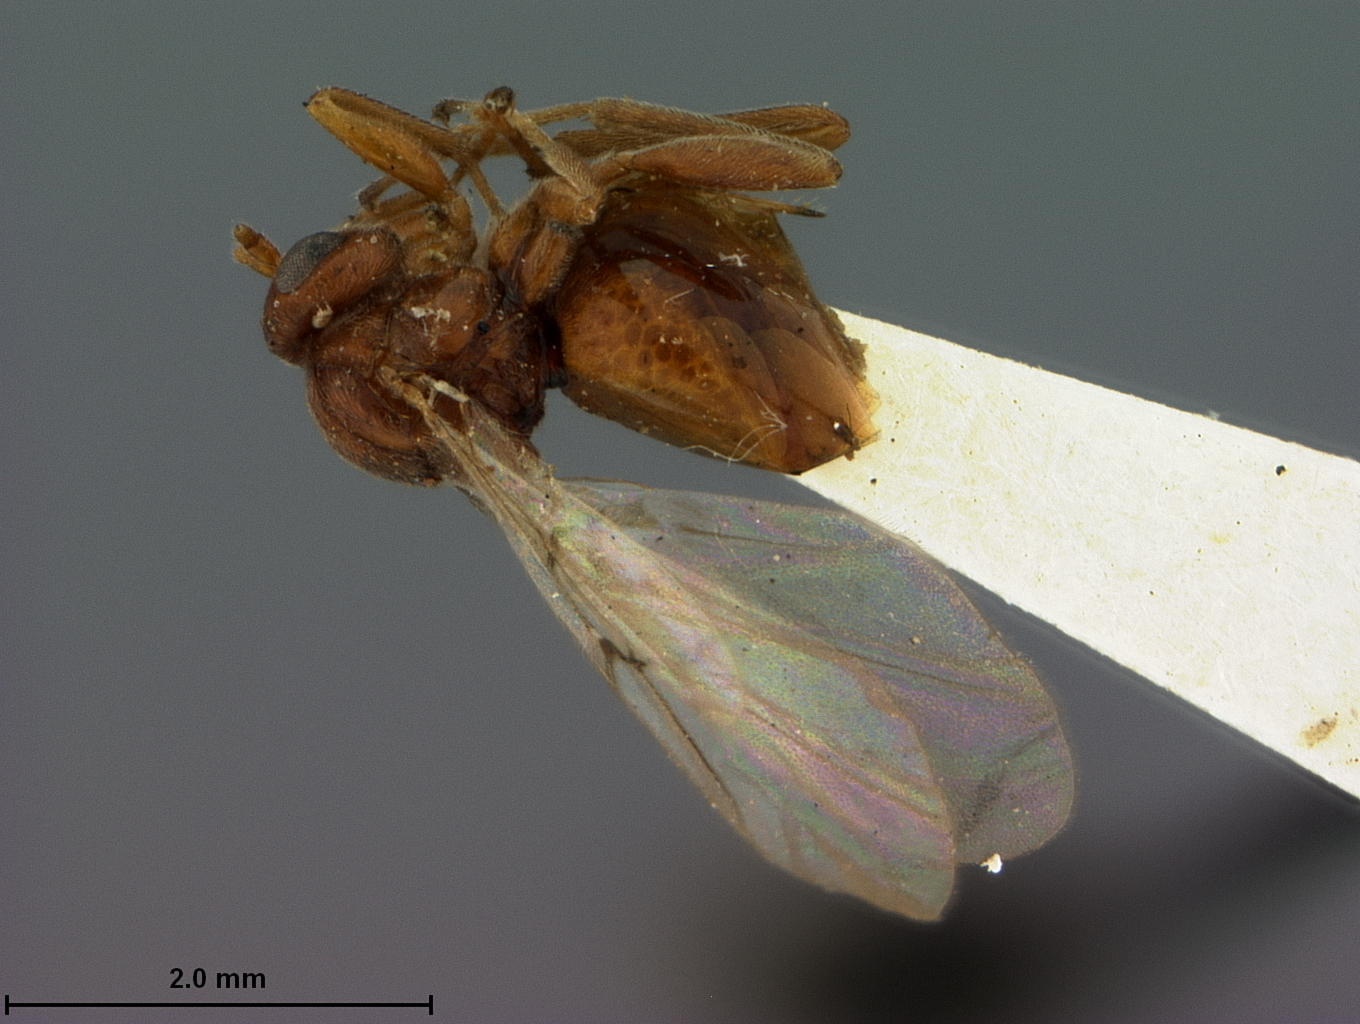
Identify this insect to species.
Callirhytis vaccinifoliae
